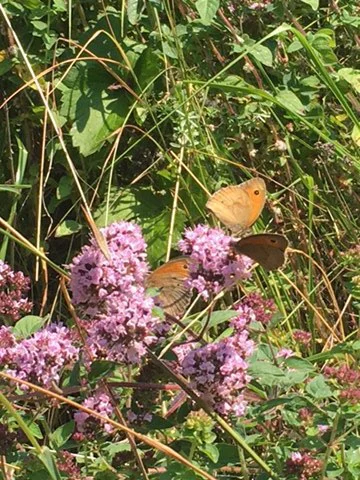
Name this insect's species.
Maniola jurtina
